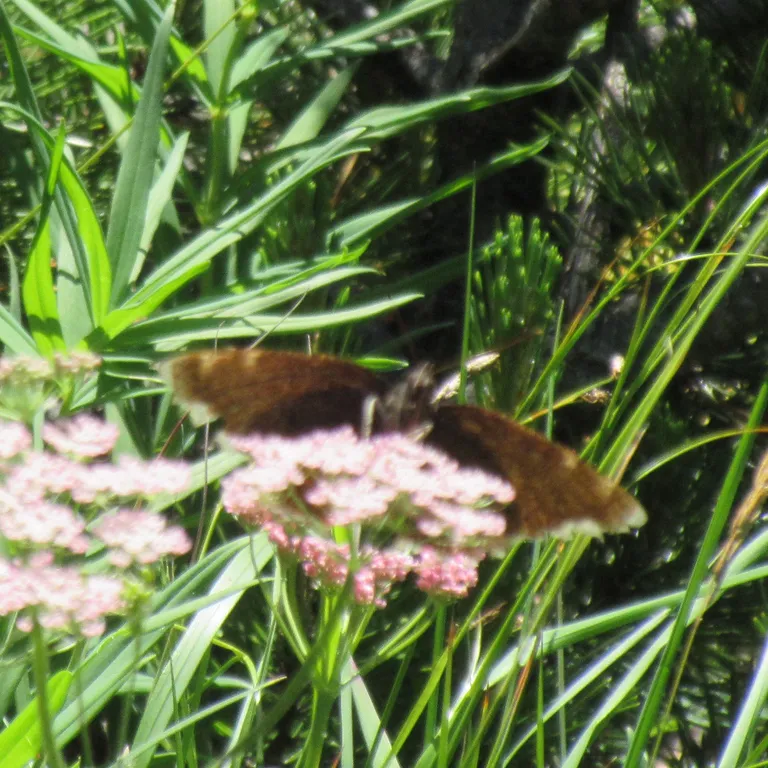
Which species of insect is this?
Nymphalis antiopa
